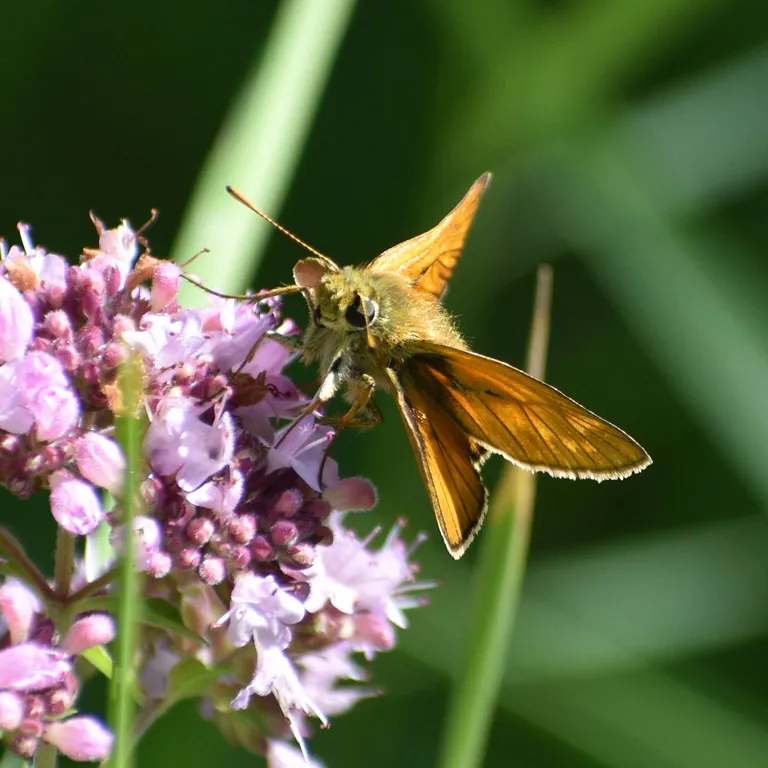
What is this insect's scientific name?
Ochlodes sylvanus (also Ochlodes venata)
